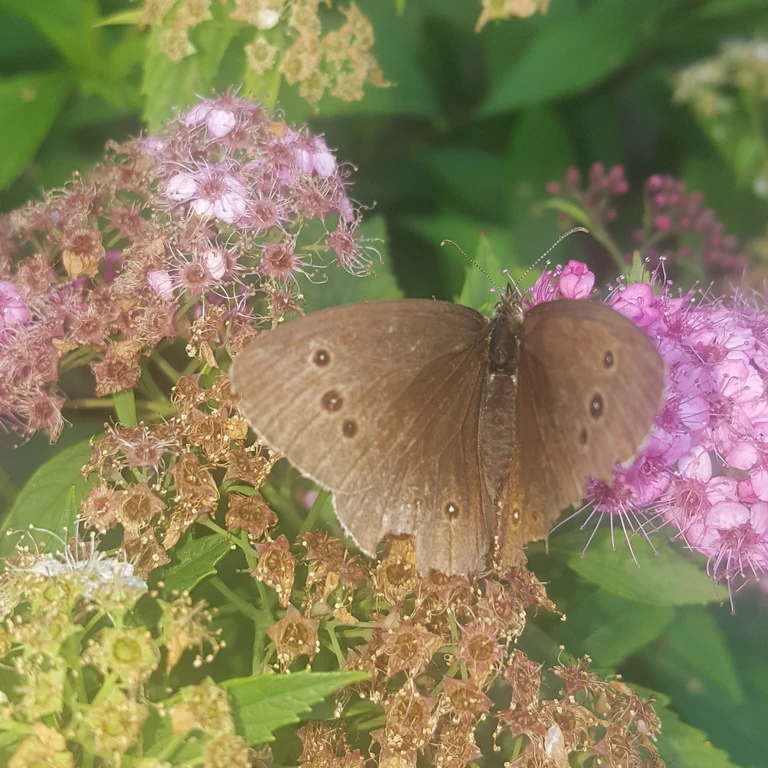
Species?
Aphantopus hyperantus
